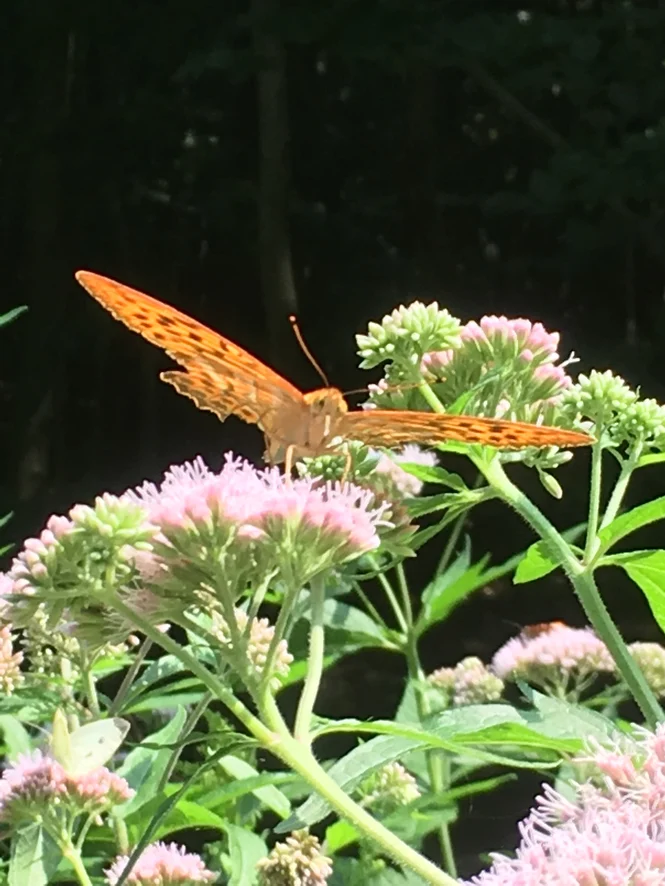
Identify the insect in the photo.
Argynnis paphia
